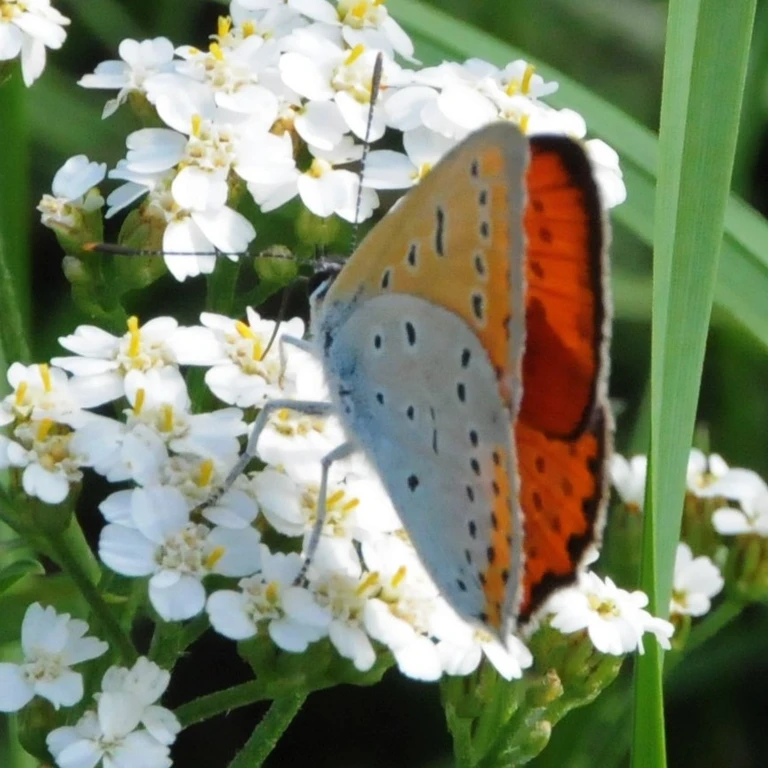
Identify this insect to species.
Lycaena dispar
